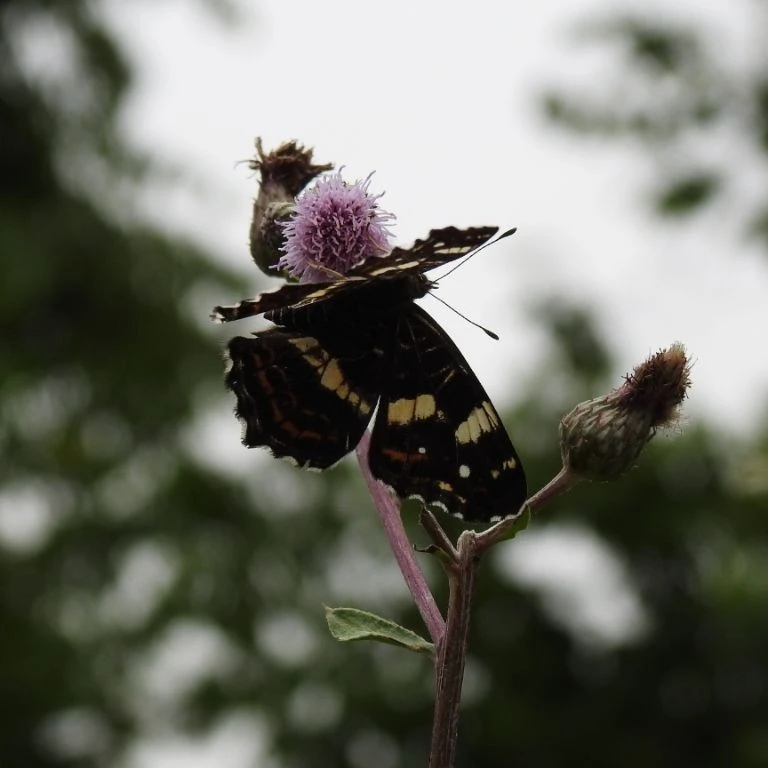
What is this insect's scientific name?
Araschnia levana
